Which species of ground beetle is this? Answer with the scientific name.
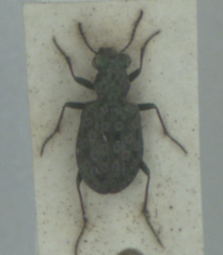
Elaphrus riparius
